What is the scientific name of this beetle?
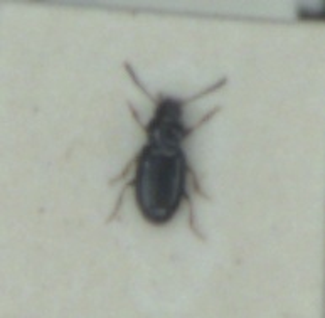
Elaphropus walkerianus
